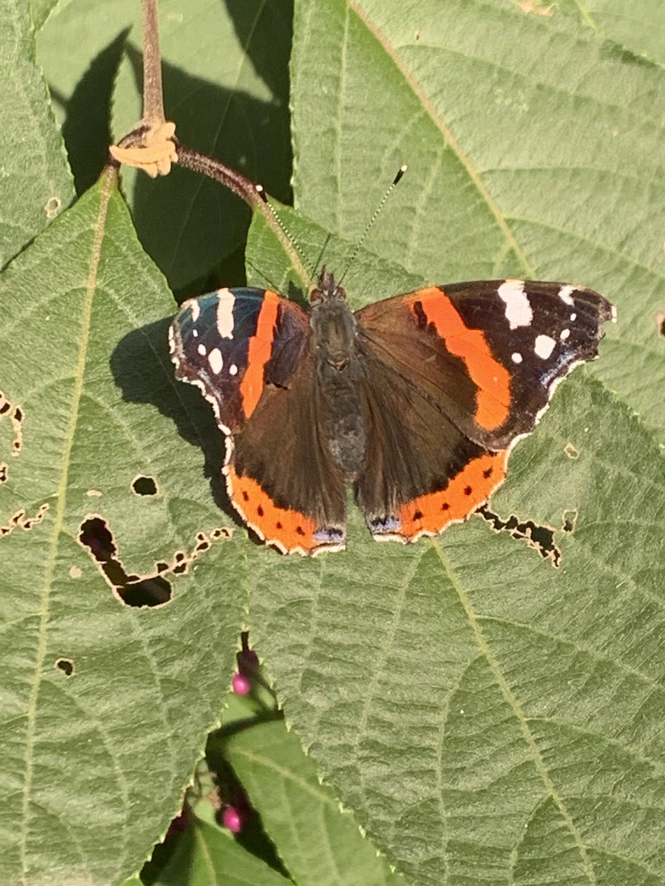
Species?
Vanessa atalanta
